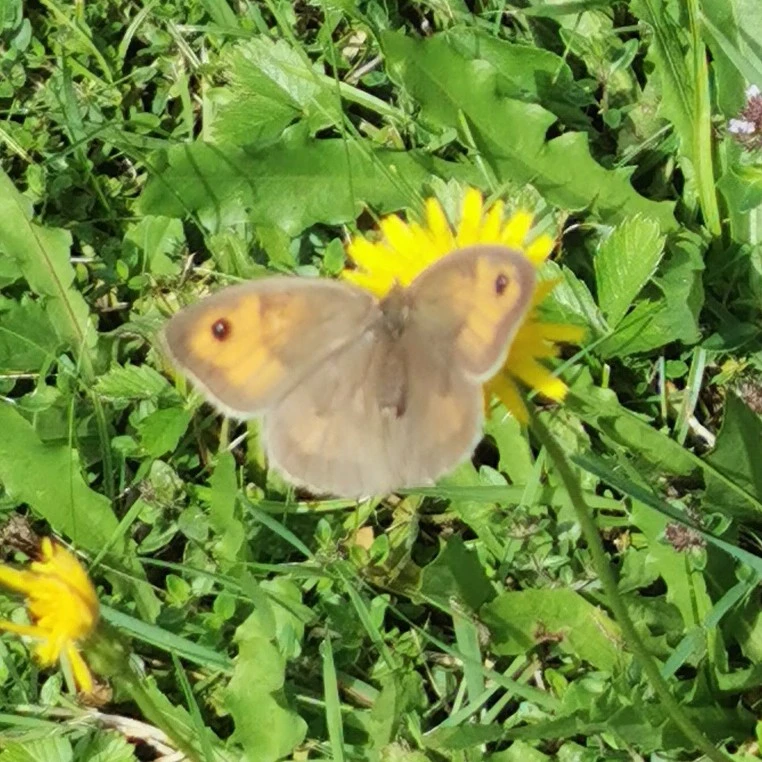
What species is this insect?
Maniola jurtina
